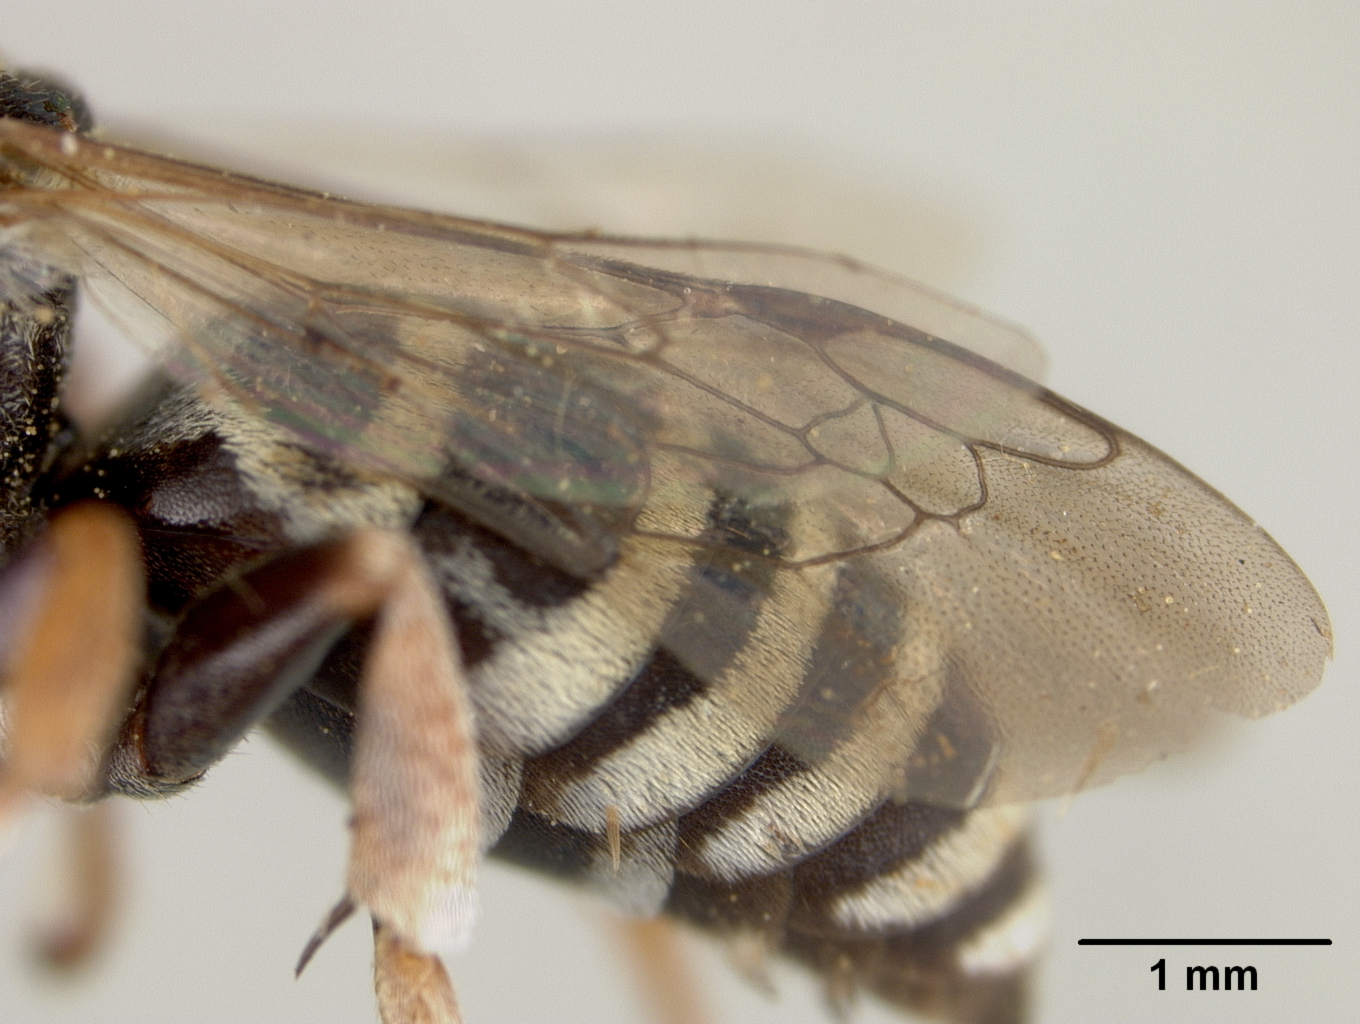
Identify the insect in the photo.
Epeolus virginiensis
